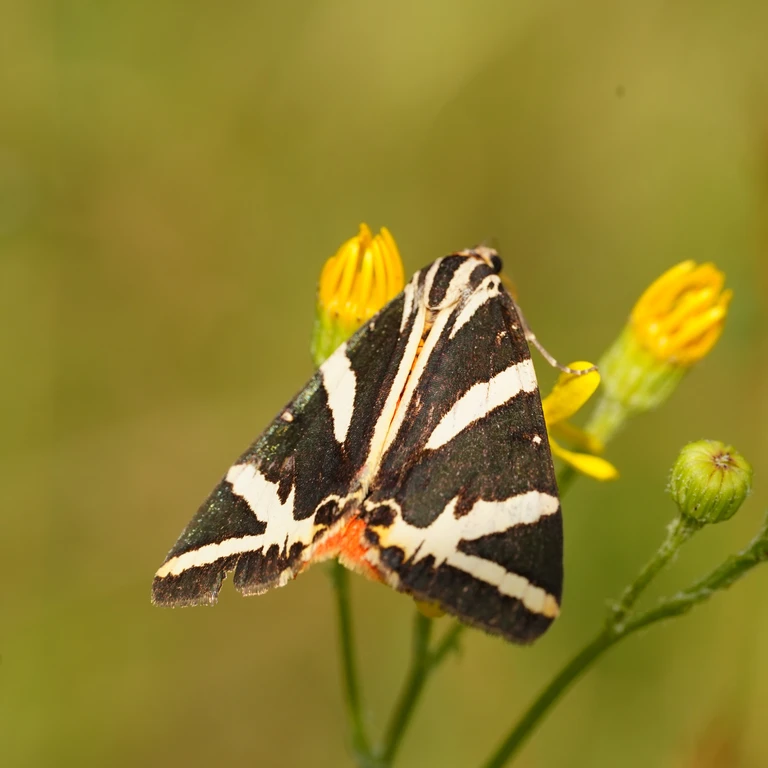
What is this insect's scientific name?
Euplagia quadripunctaria
